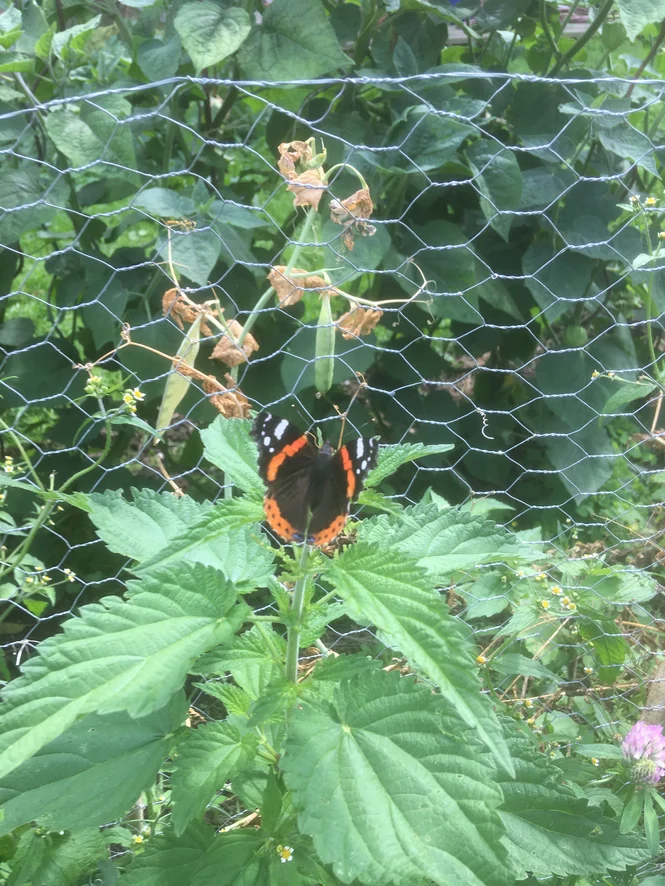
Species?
Vanessa atalanta
